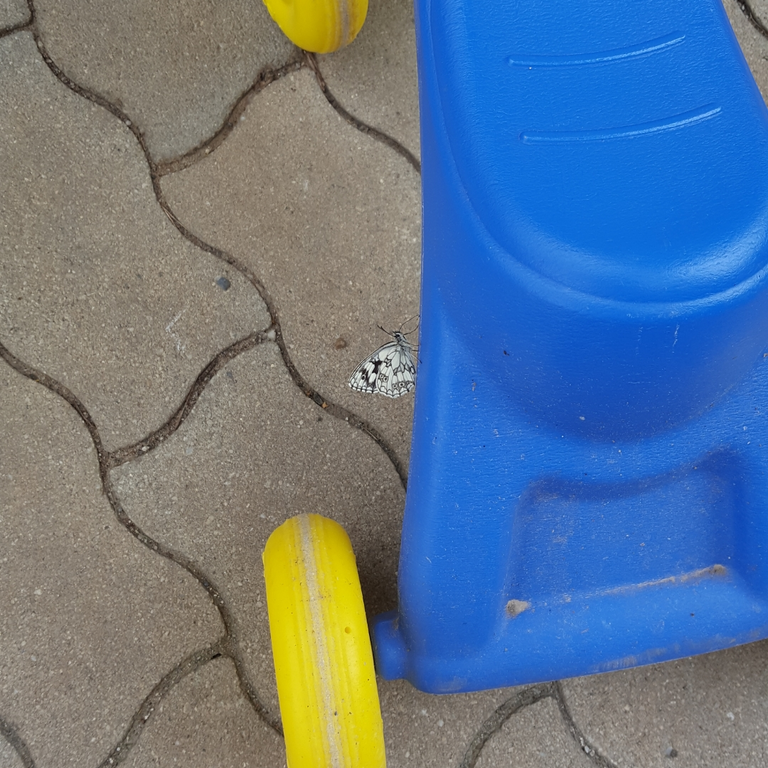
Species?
Melanargia galathea
